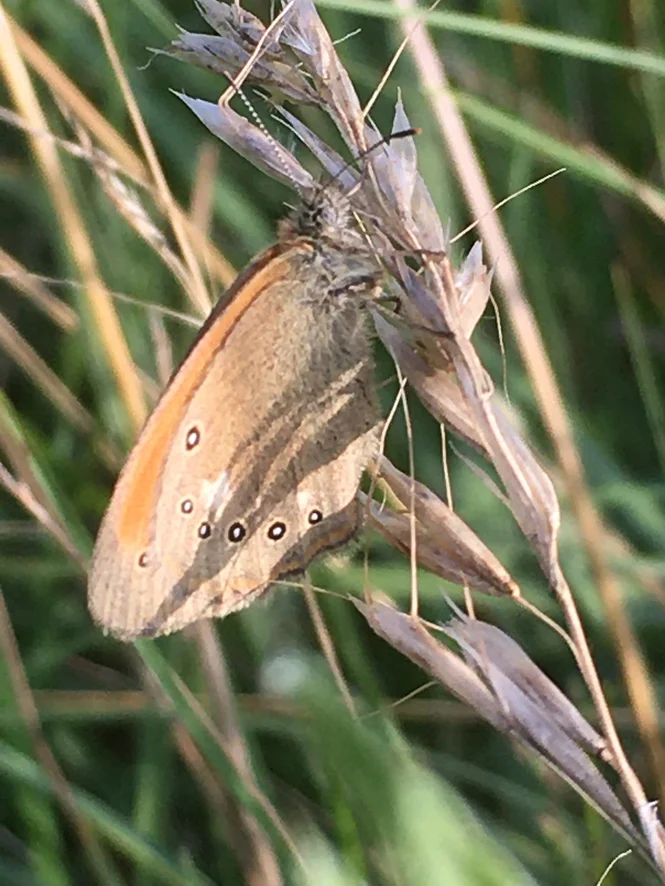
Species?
Coenonympha glycerion (also Coenonympha iphis)
